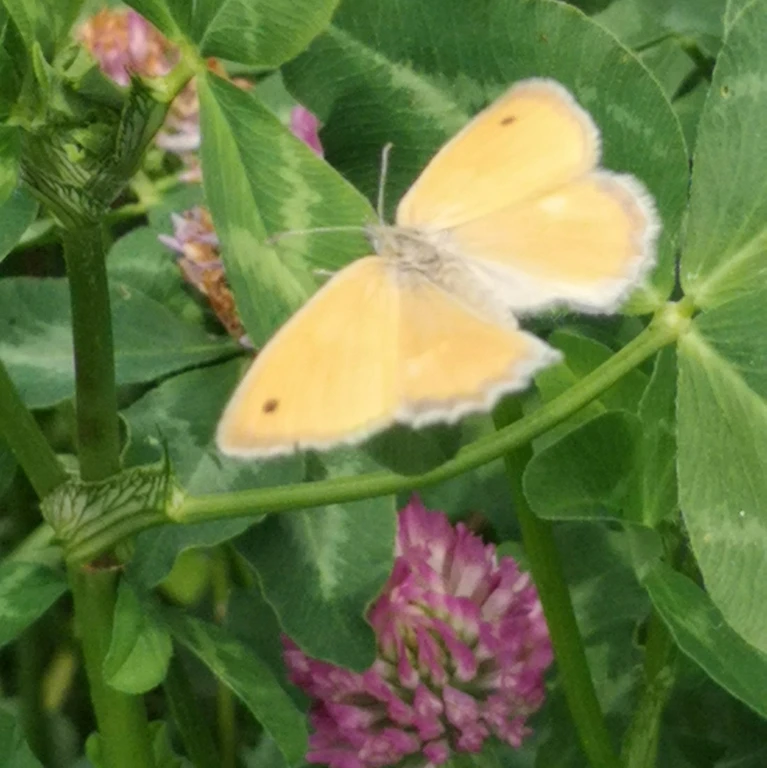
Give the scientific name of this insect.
Coenonympha pamphilus
